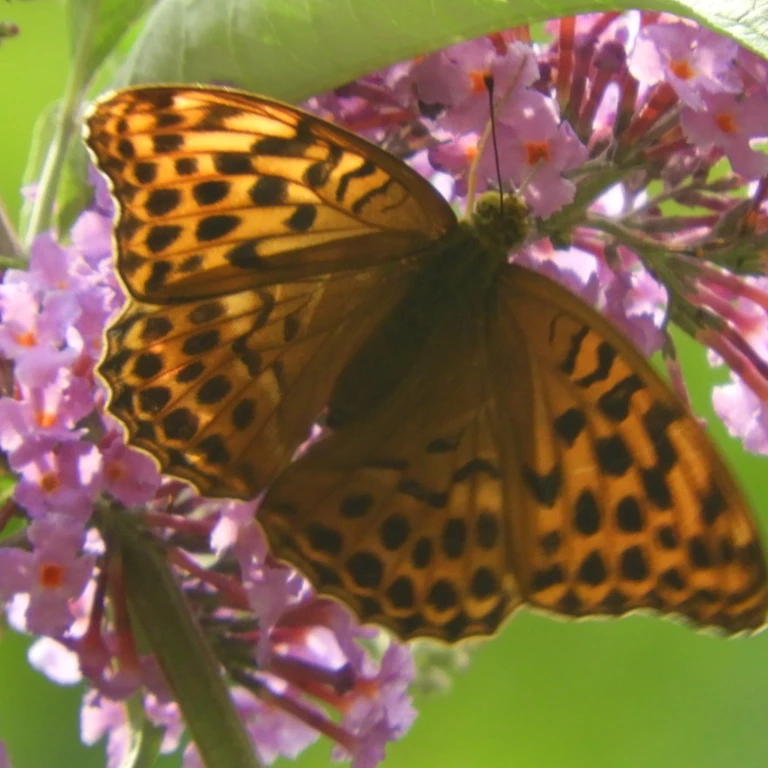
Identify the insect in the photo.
Argynnis paphia
